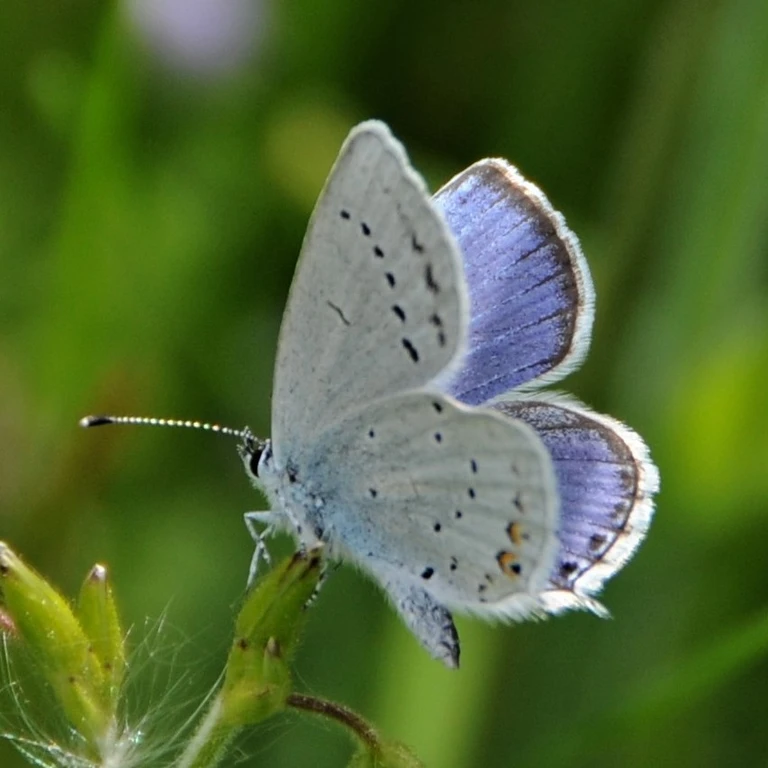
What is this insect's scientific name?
Cupido argiades (also Elkalyce argiades)
